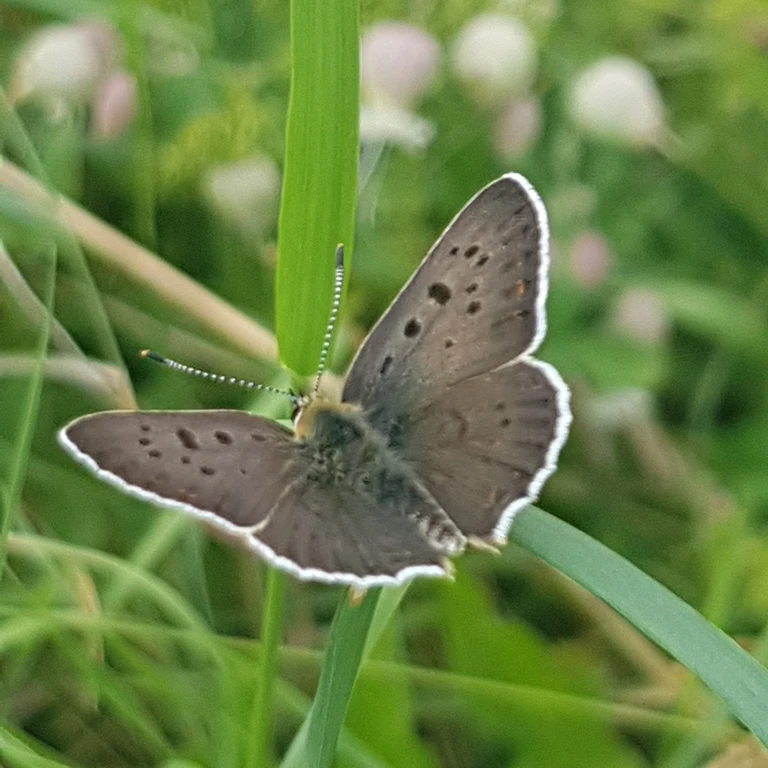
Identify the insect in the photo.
Lycaena tityrus (also Loweia tityrus)
